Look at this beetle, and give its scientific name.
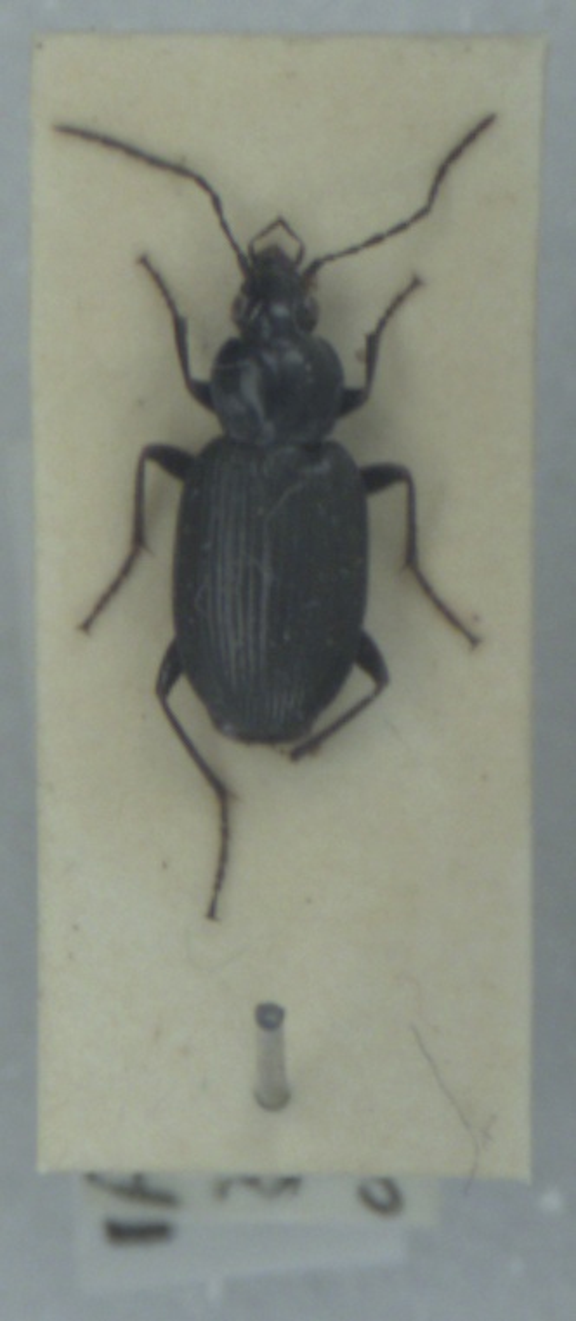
Agonum emarginatum
